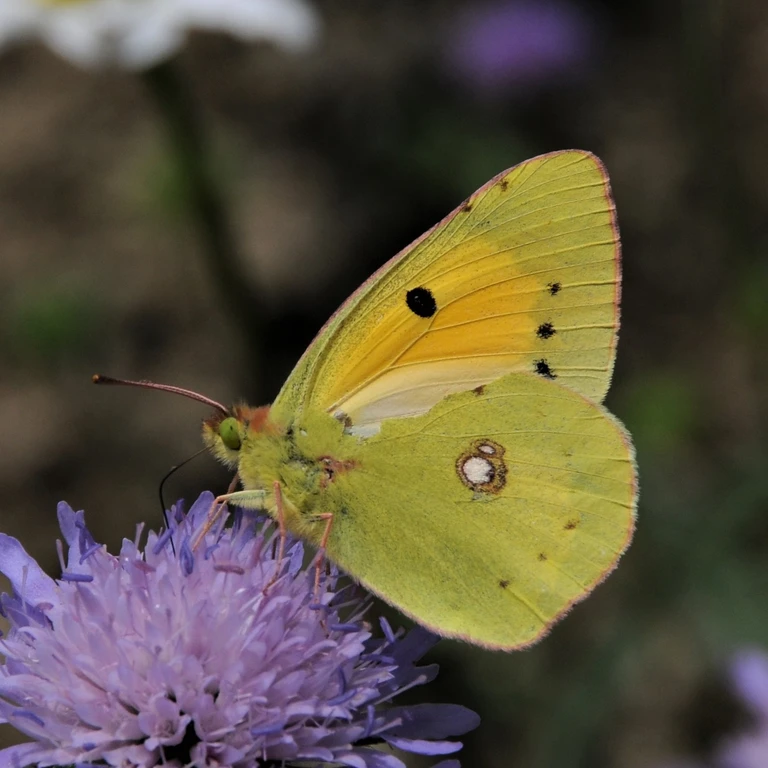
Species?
Colias croceus
